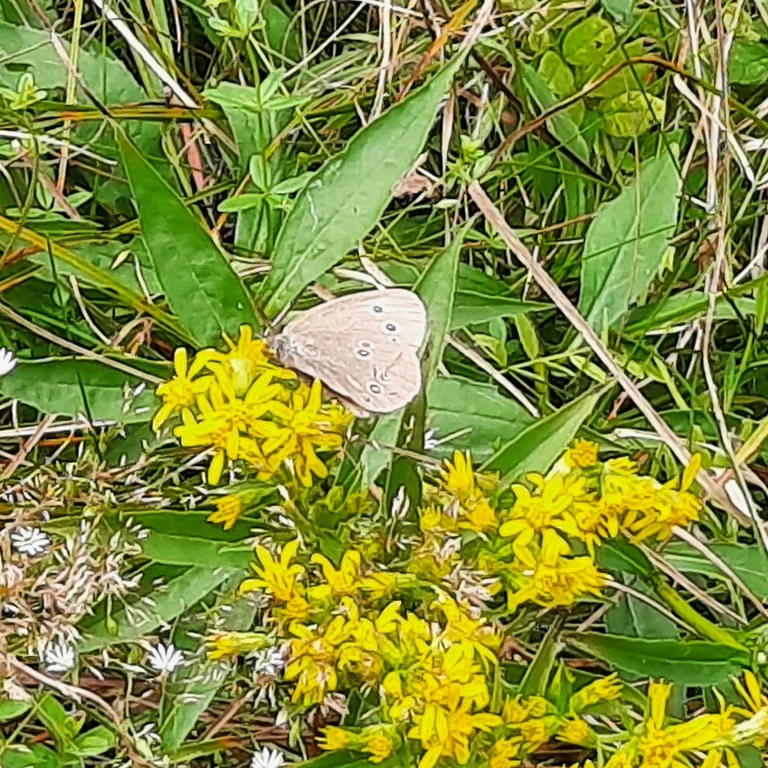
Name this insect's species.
Aphantopus hyperantus
